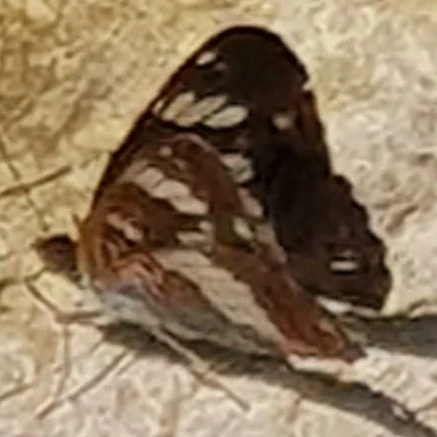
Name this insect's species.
Limenitis camilla (also Ladoga camilla)
